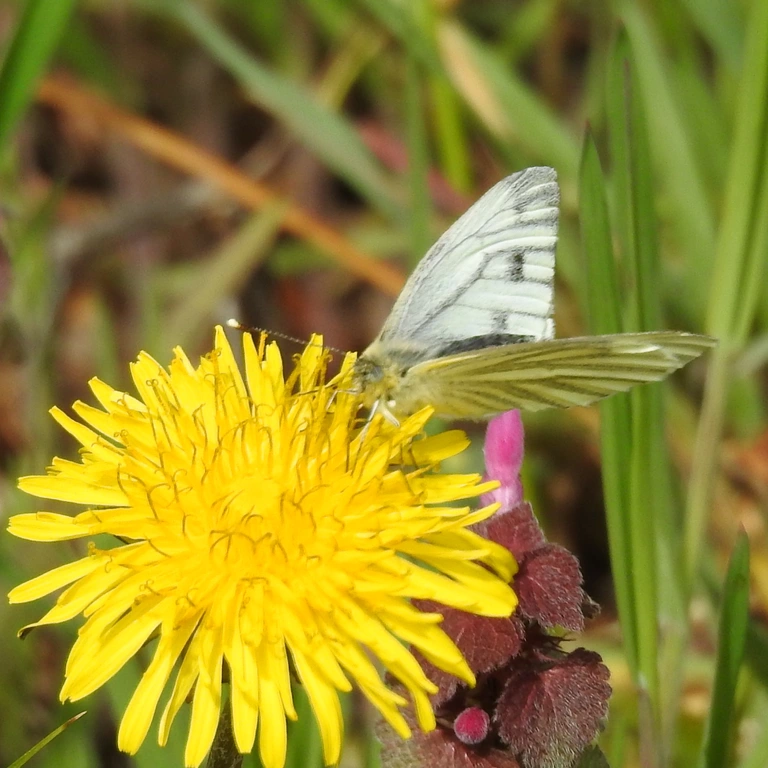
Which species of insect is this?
Pieris napi
